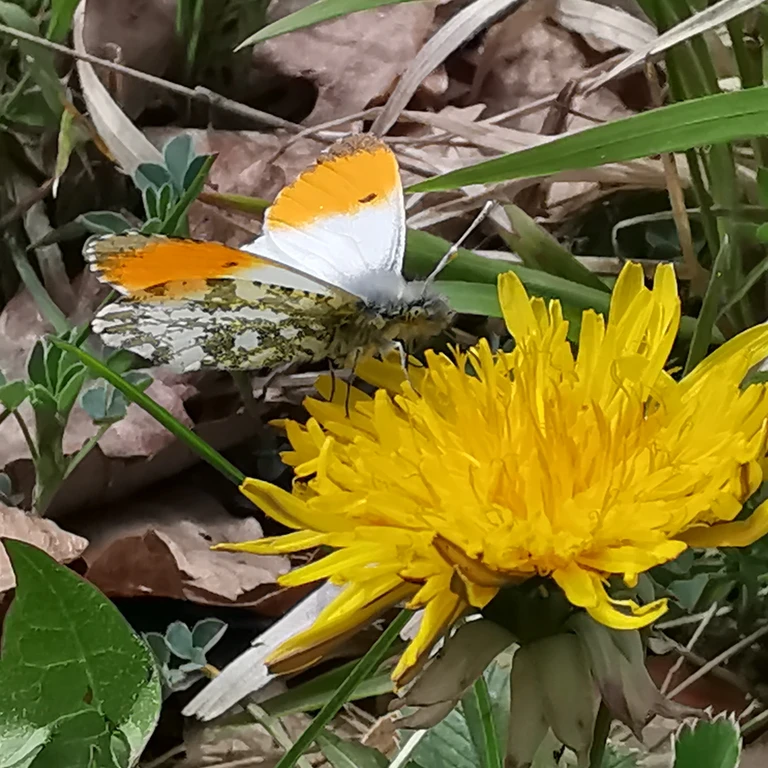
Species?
Anthocharis cardamines
